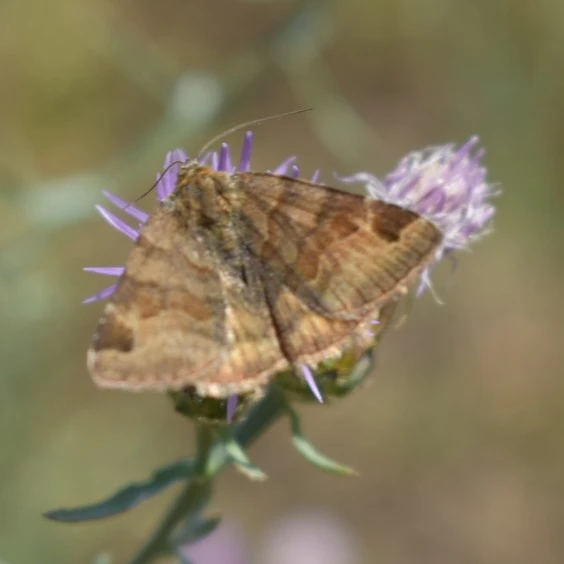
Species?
Euclidia glyphica
